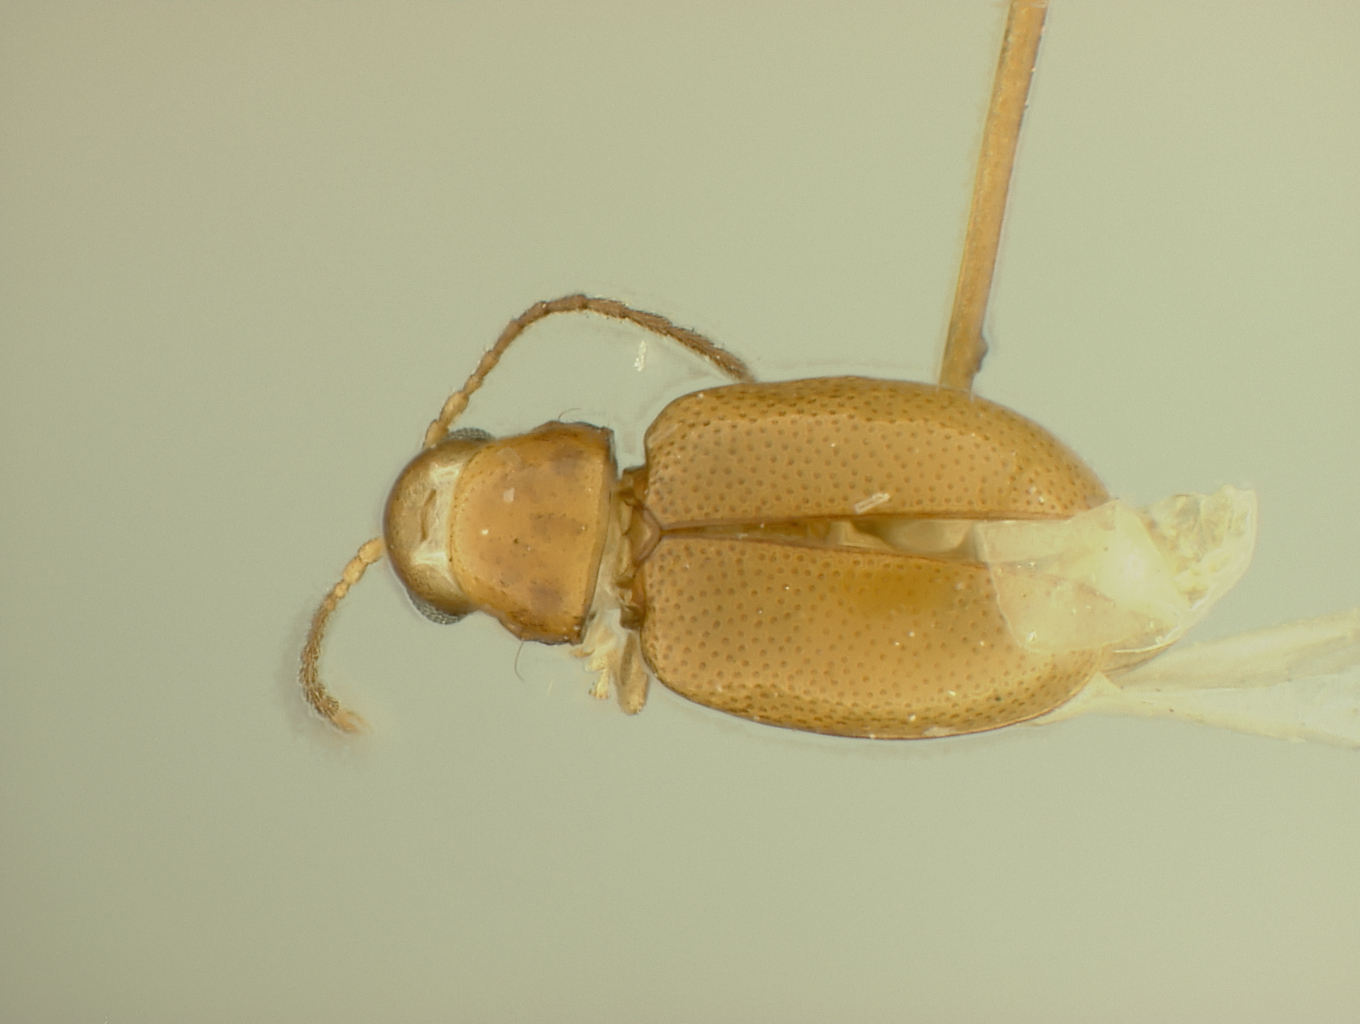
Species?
Longitarsus oakleyi
